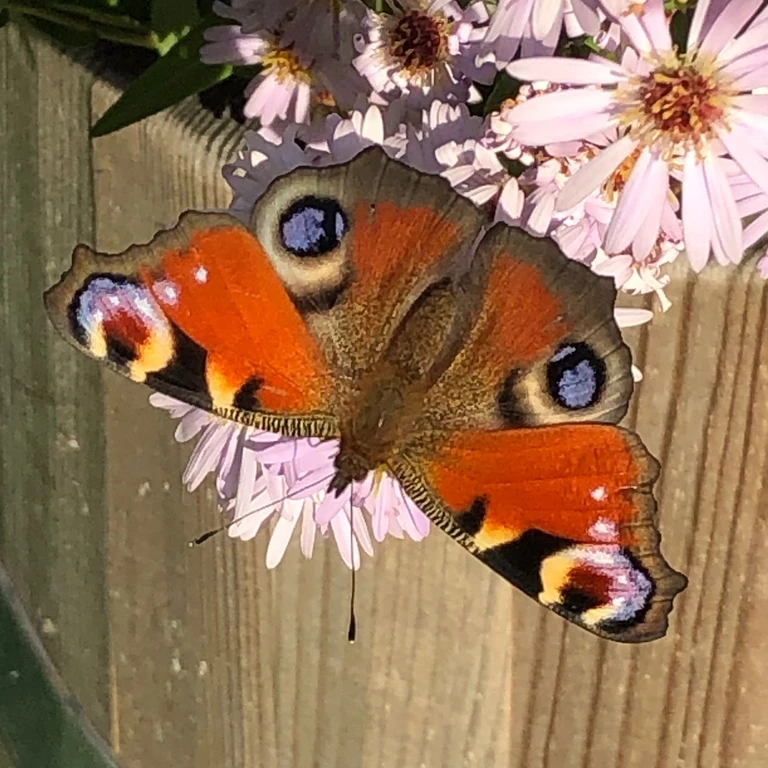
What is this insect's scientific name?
Aglais io
